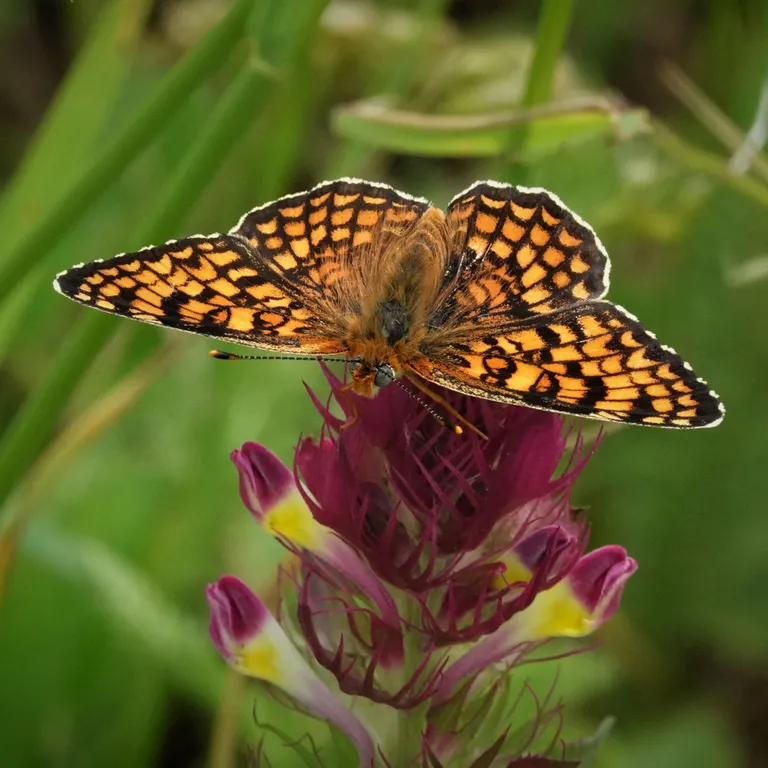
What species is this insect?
Melitaea phoebe
